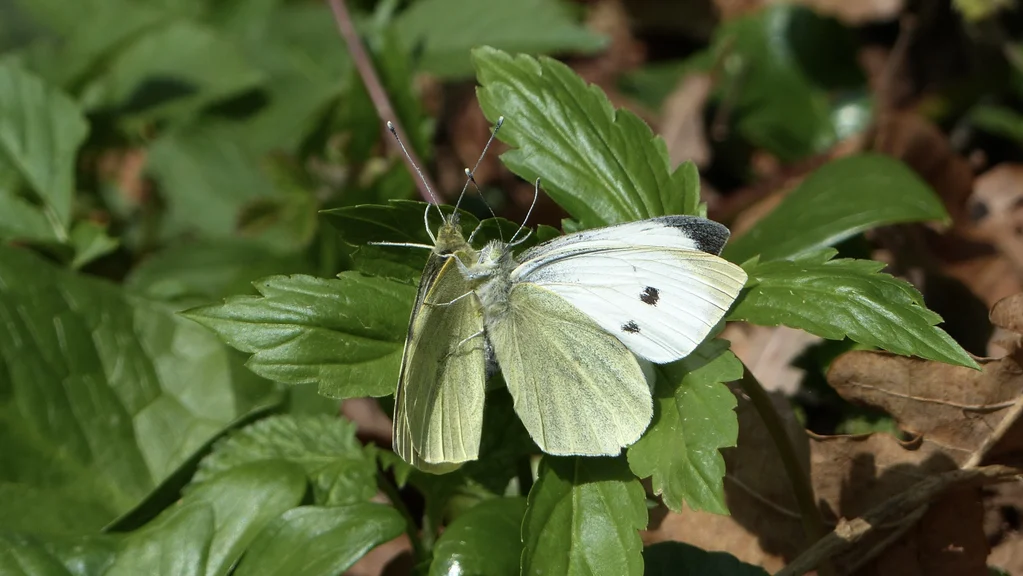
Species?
Pieris brassicae
